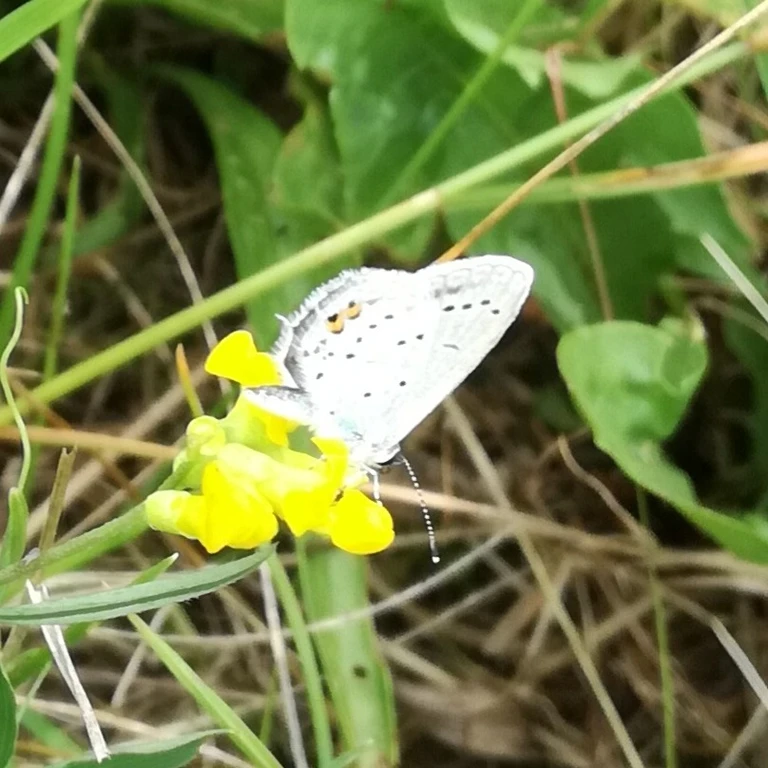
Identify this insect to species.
Cupido argiades (also Elkalyce argiades)
